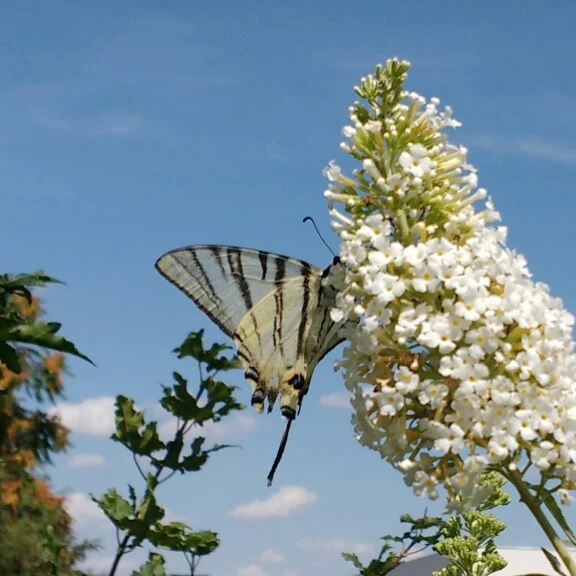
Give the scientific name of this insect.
Iphiclides podalirius
